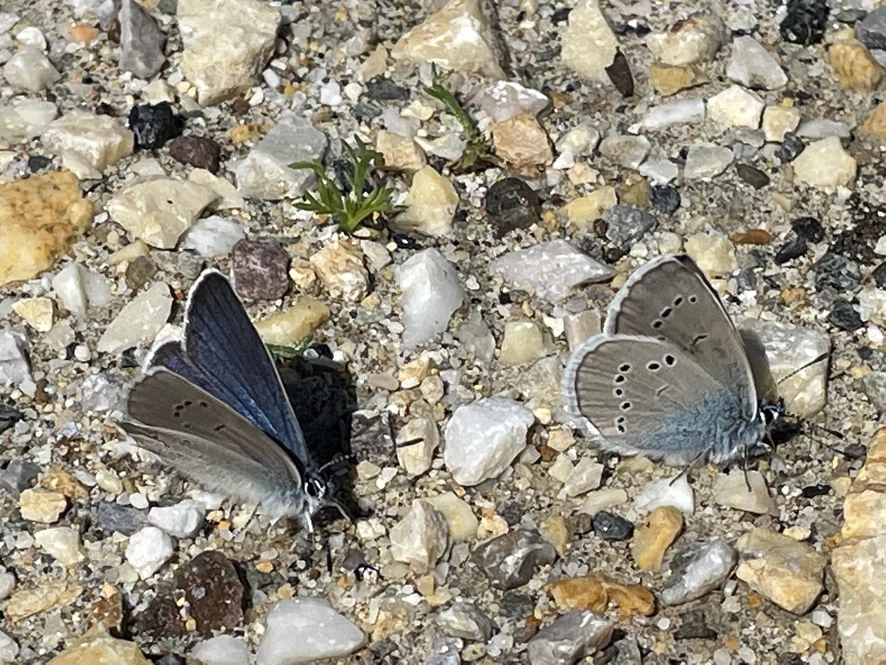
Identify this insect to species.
Cyaniris semiargus
